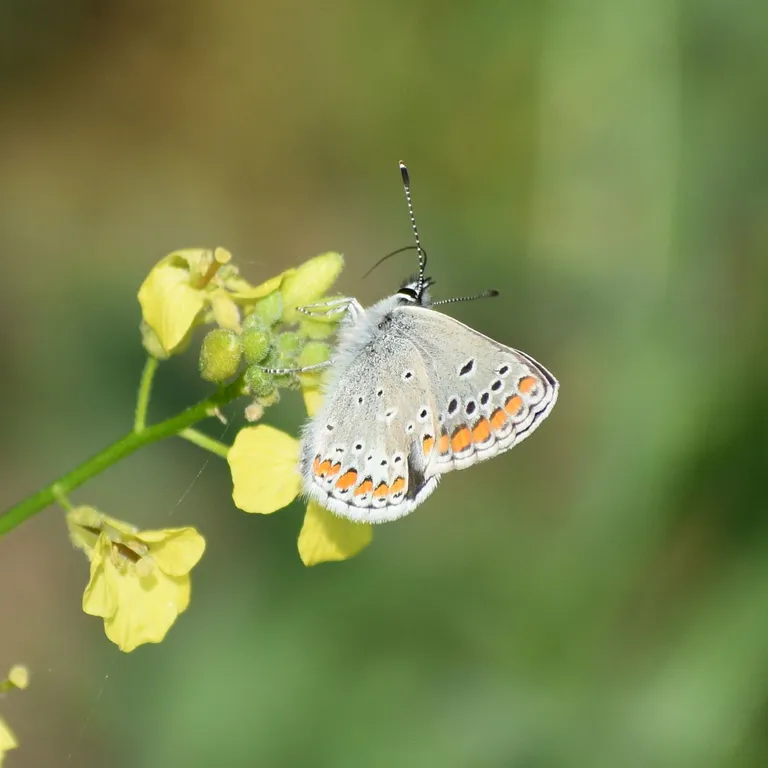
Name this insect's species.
Aricia agestis/artaxerxes
